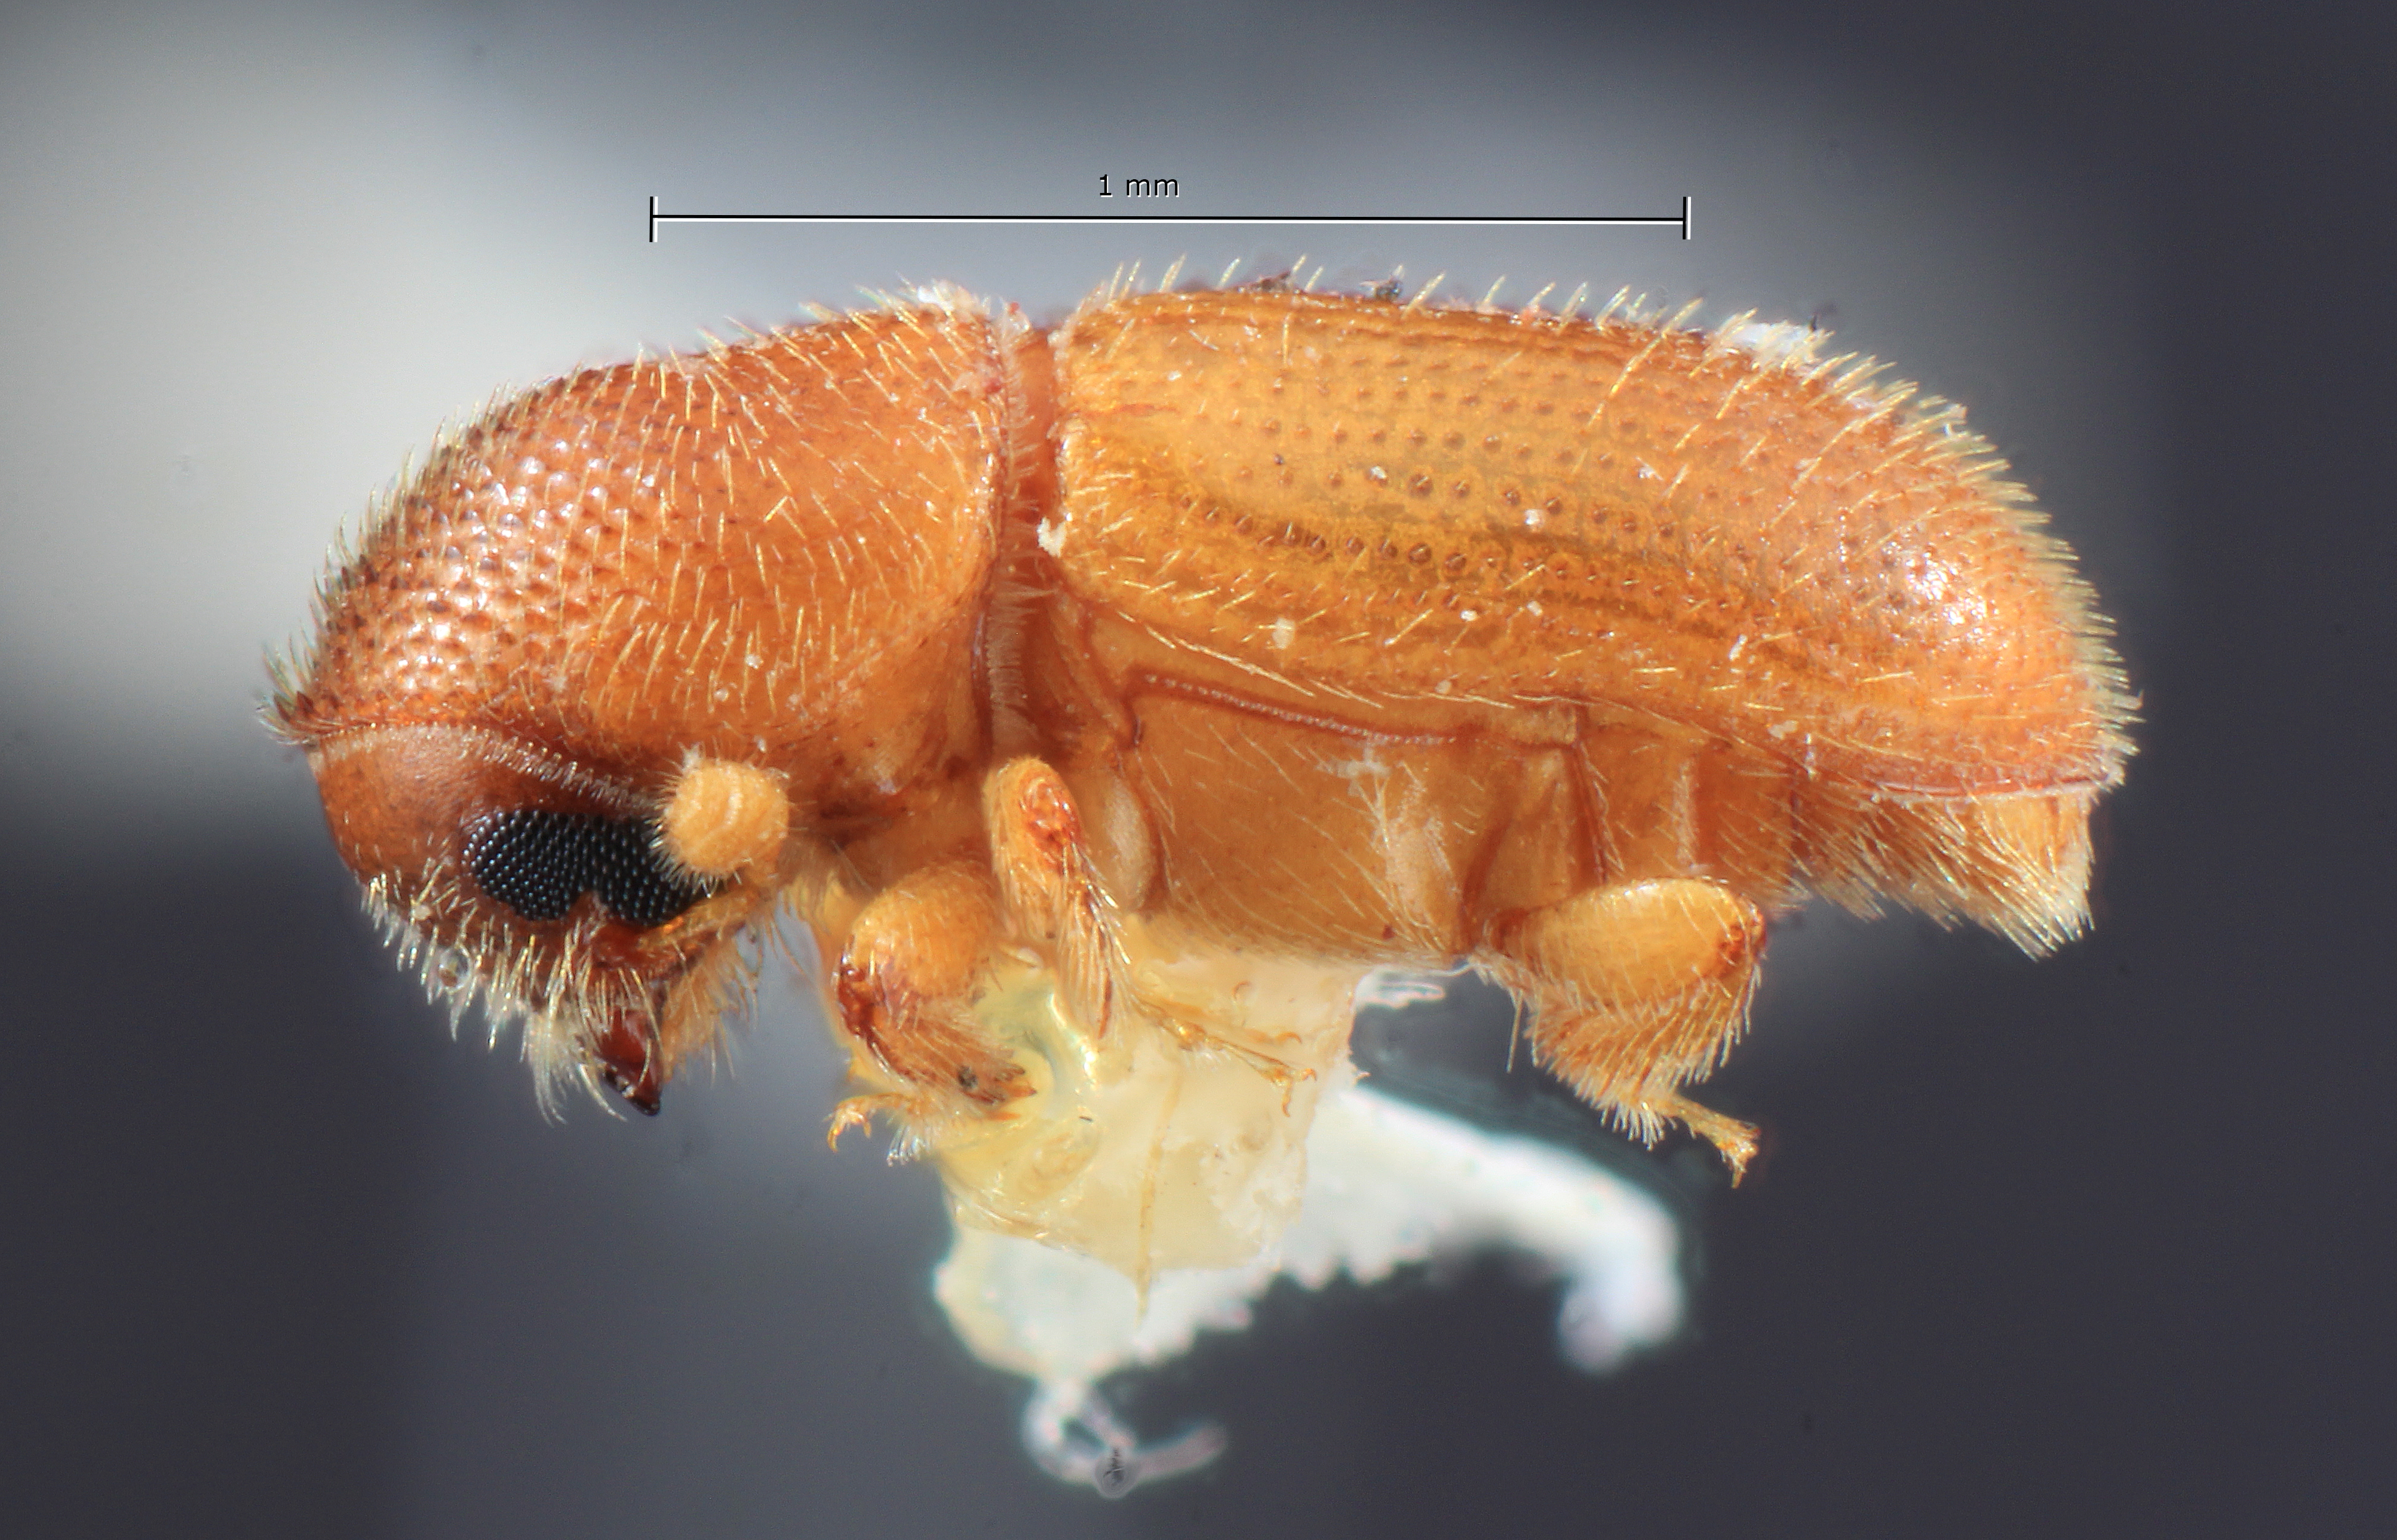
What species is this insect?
Dendroterus eximius
